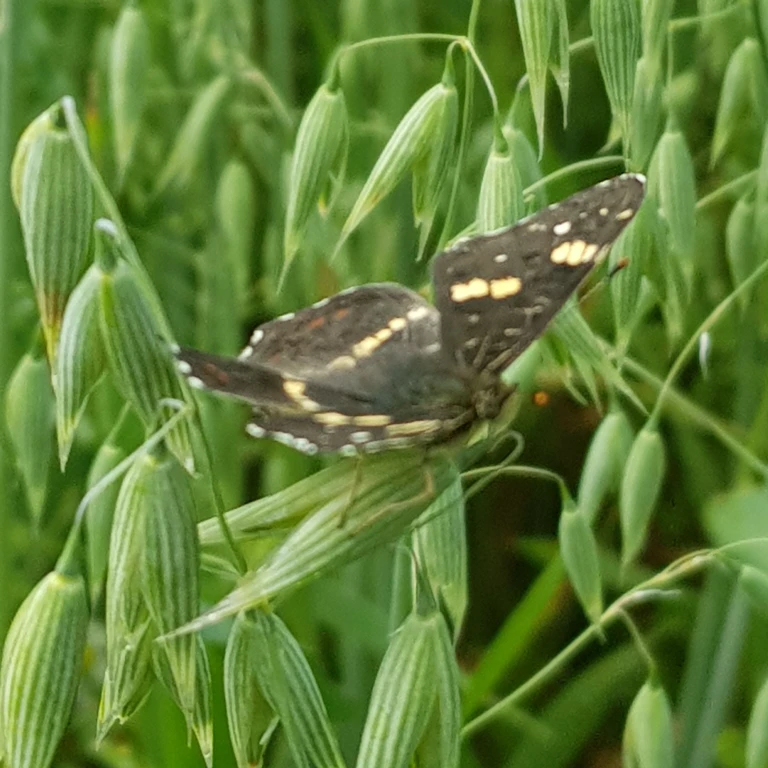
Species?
Araschnia levana
